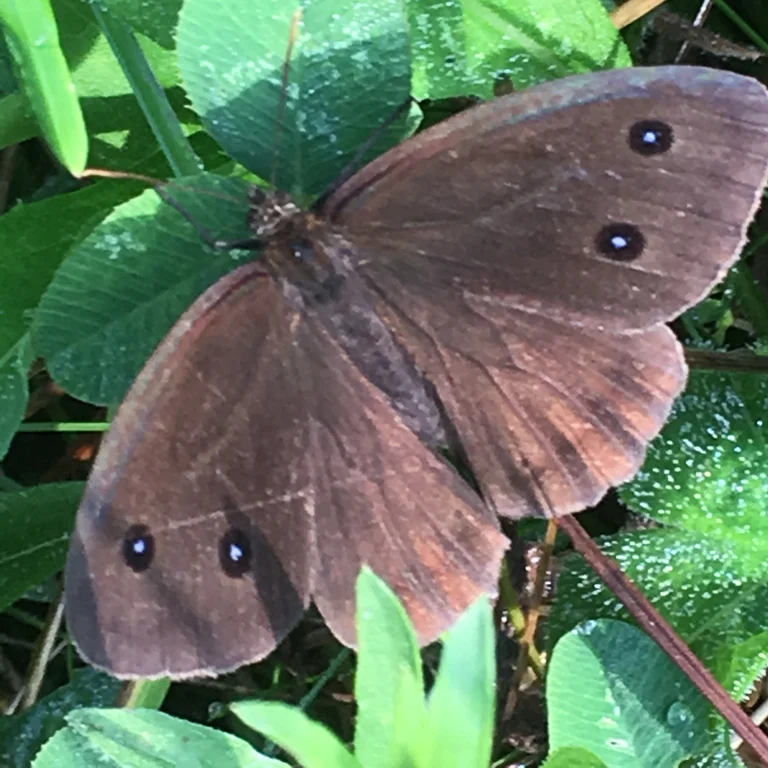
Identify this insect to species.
Minois dryas
